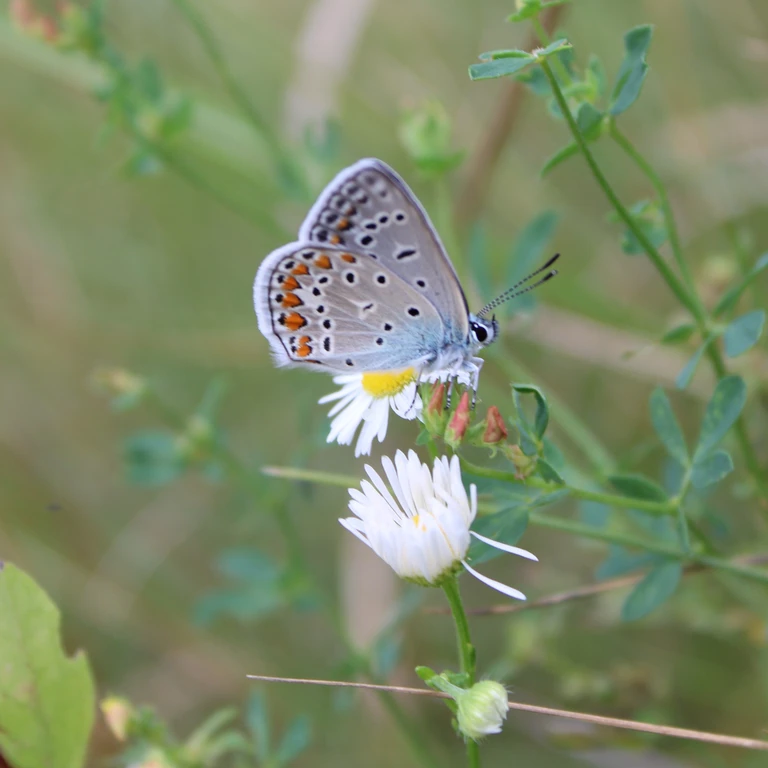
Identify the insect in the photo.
Polyommatus icarus
